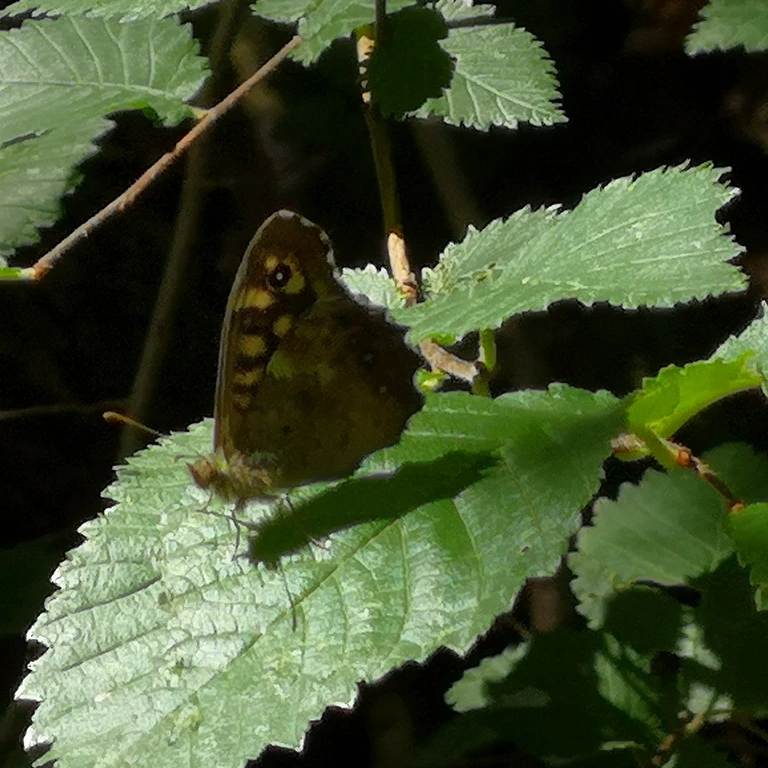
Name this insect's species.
Pararge aegeria
